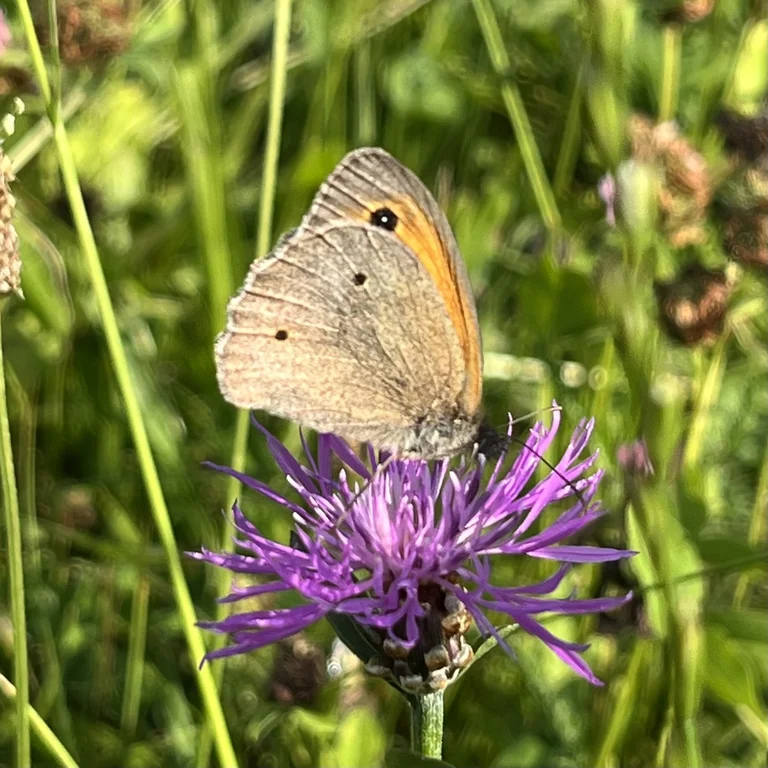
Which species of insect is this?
Maniola jurtina
